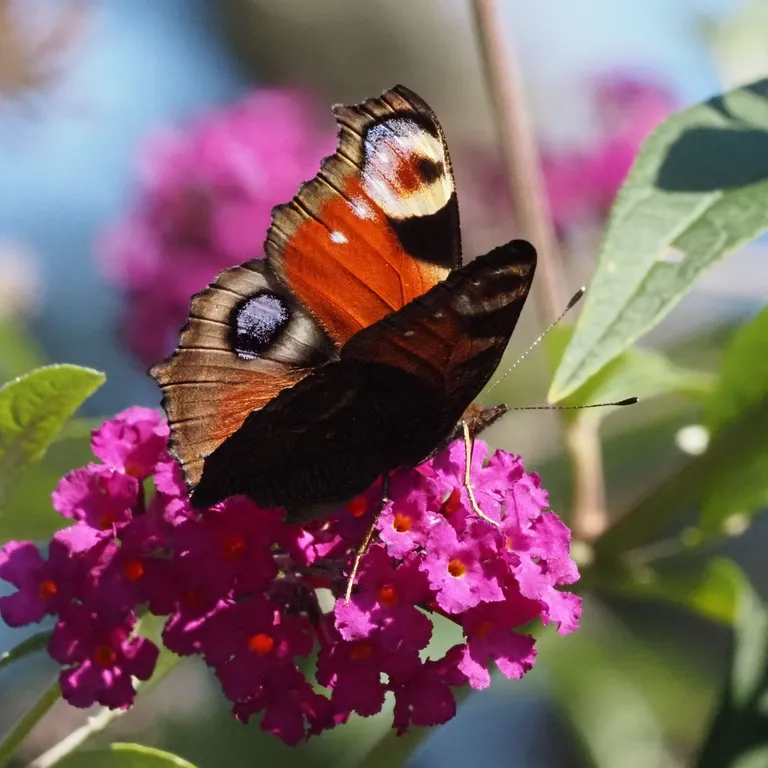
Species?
Aglais io
